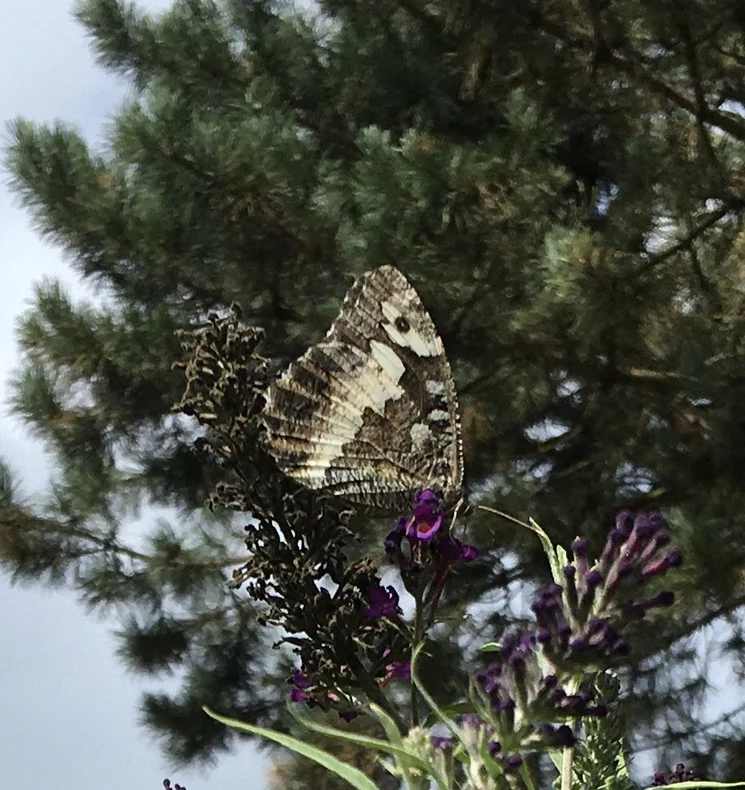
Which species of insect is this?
Brintesia circe
